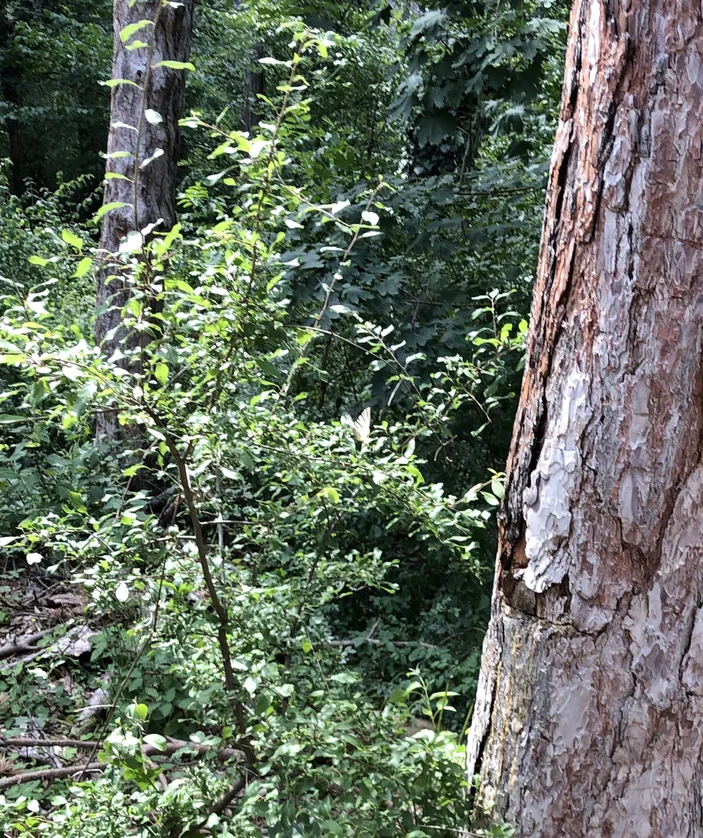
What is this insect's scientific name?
Iphiclides podalirius
